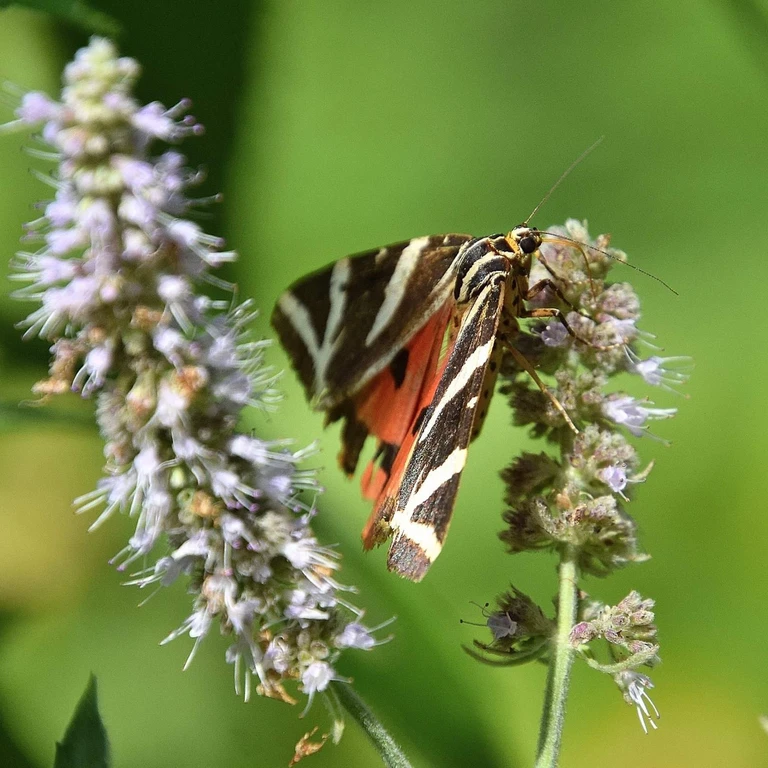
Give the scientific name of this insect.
Euplagia quadripunctaria
